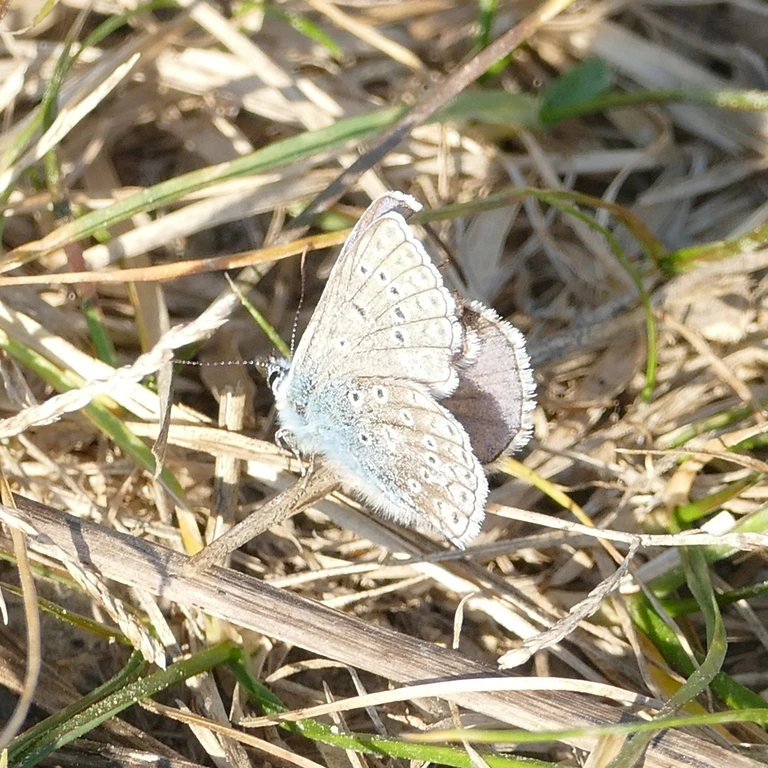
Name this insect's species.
Polyommatus icarus
